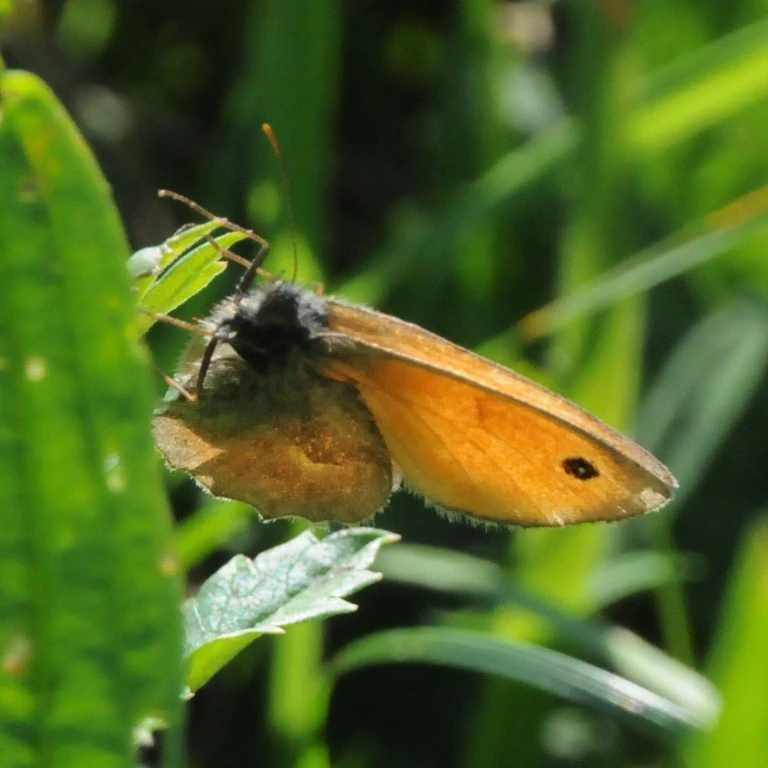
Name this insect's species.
Coenonympha pamphilus
